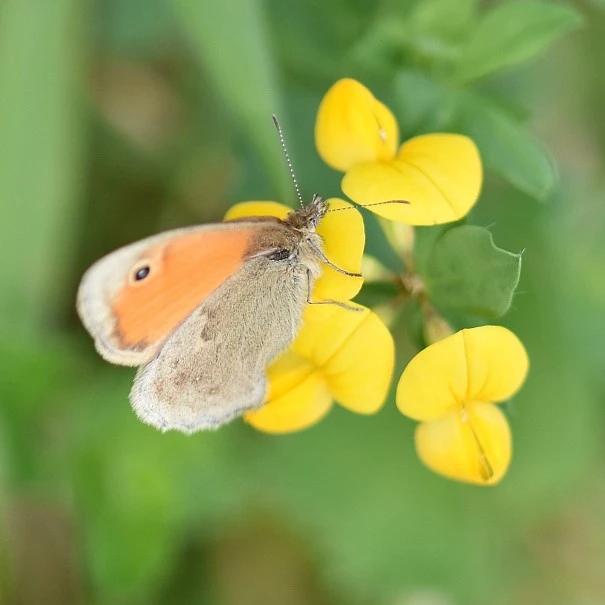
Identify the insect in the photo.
Coenonympha pamphilus
